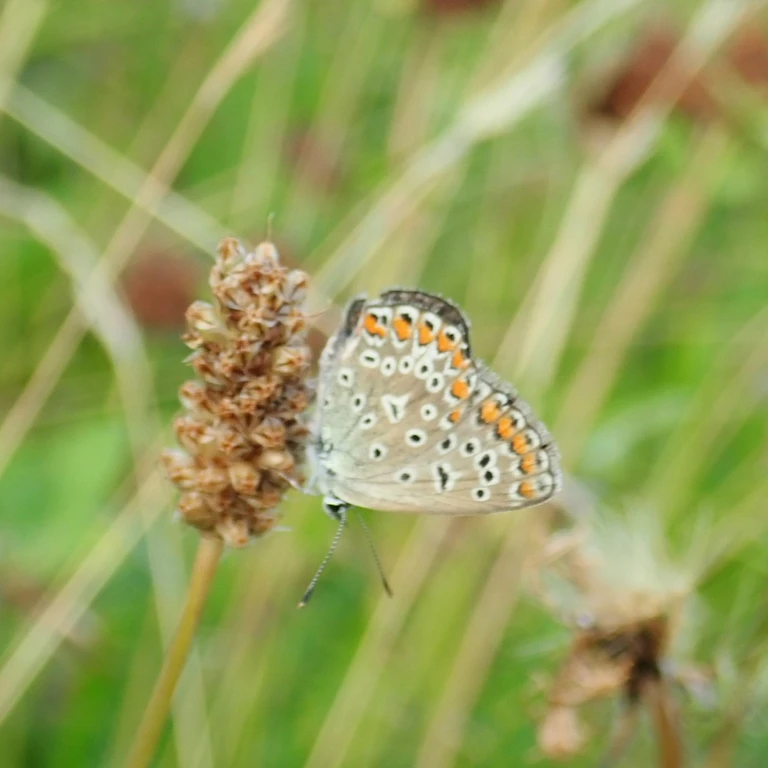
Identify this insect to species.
Polyommatus icarus
